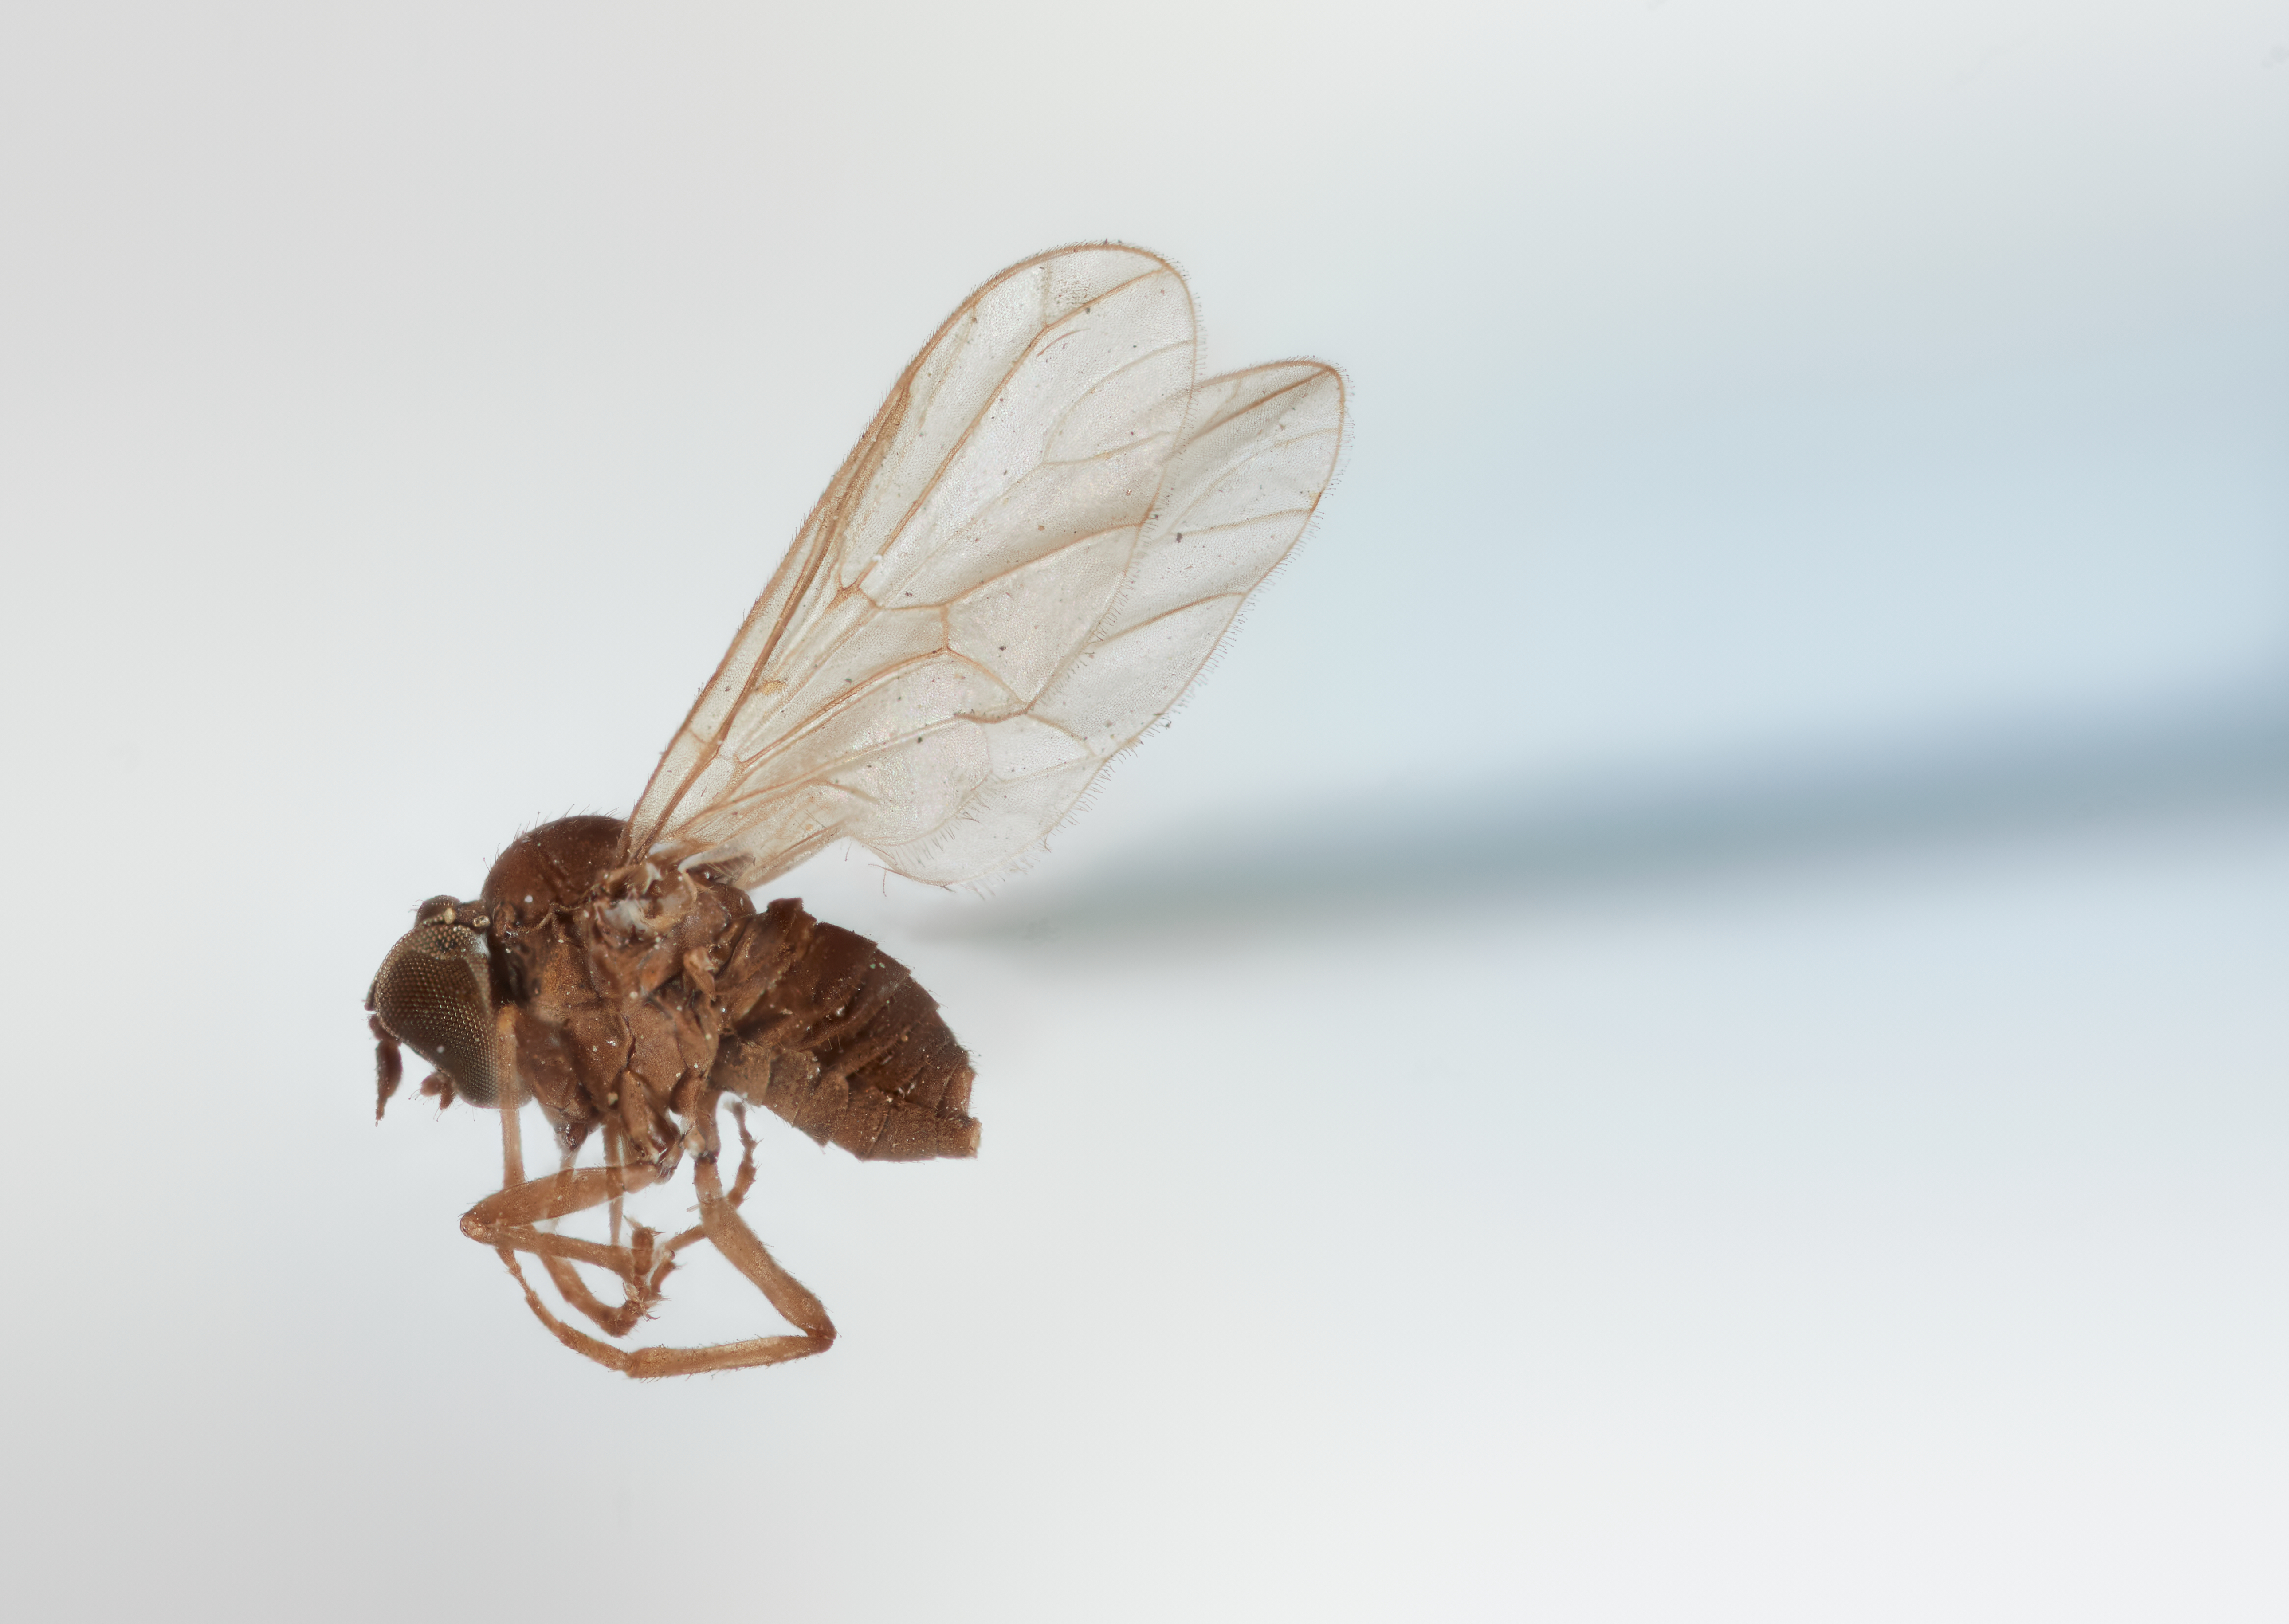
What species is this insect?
Hilarimorpha desta
